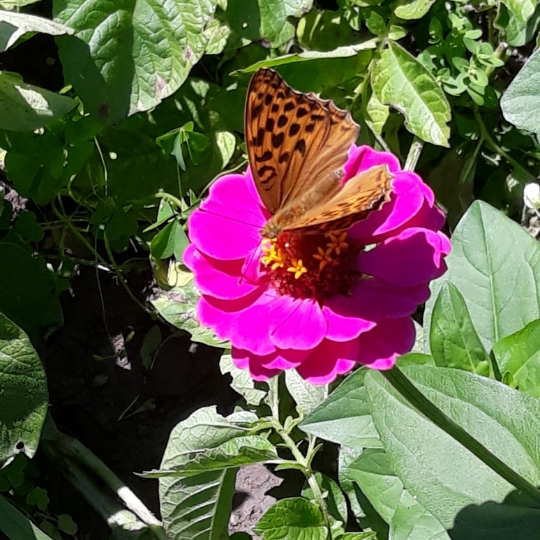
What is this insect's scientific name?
Argynnis paphia
